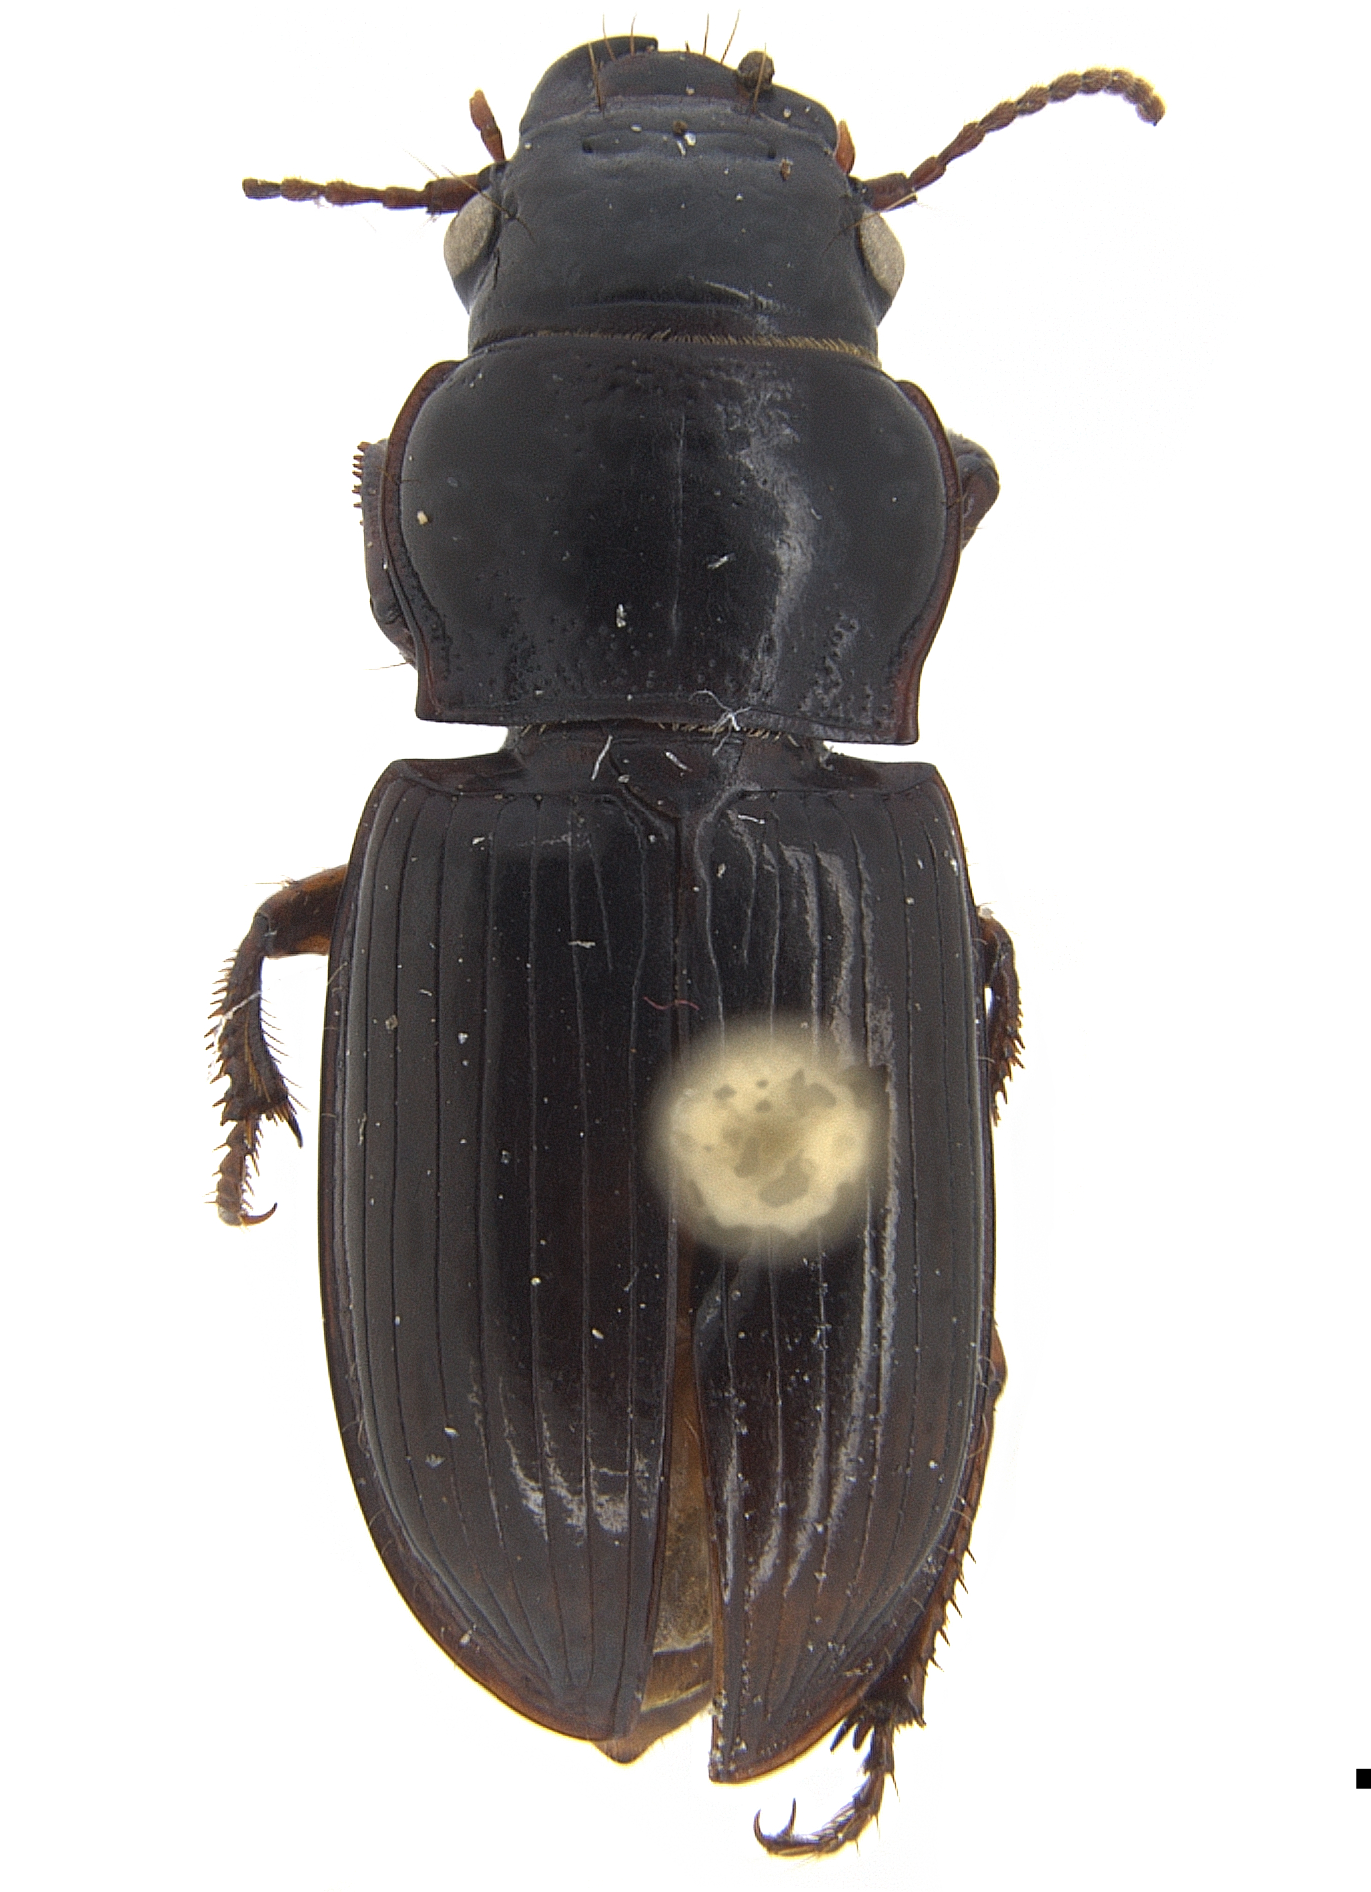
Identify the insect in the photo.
Cratacanthus dubius
